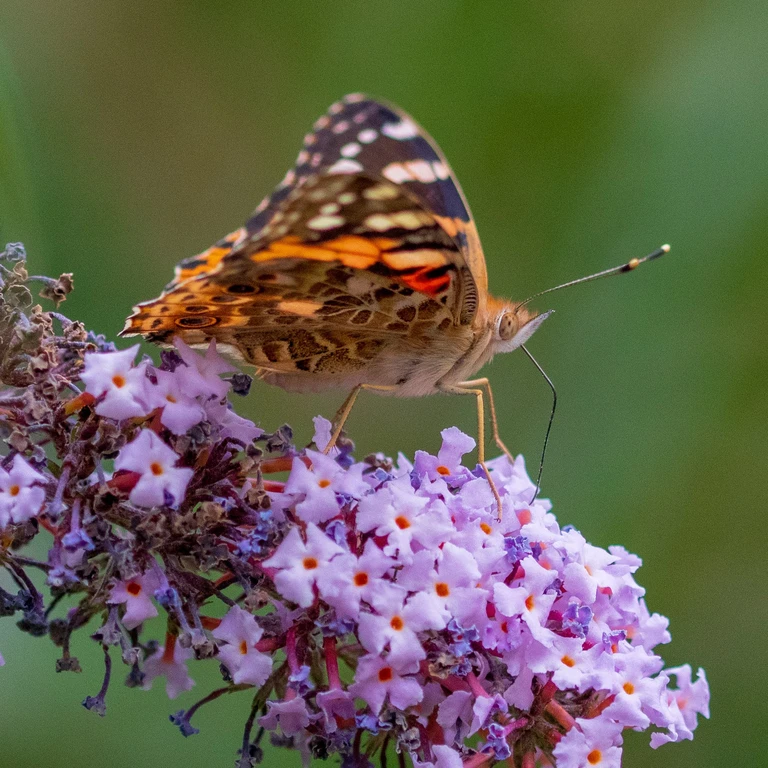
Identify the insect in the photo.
Vanessa cardui
